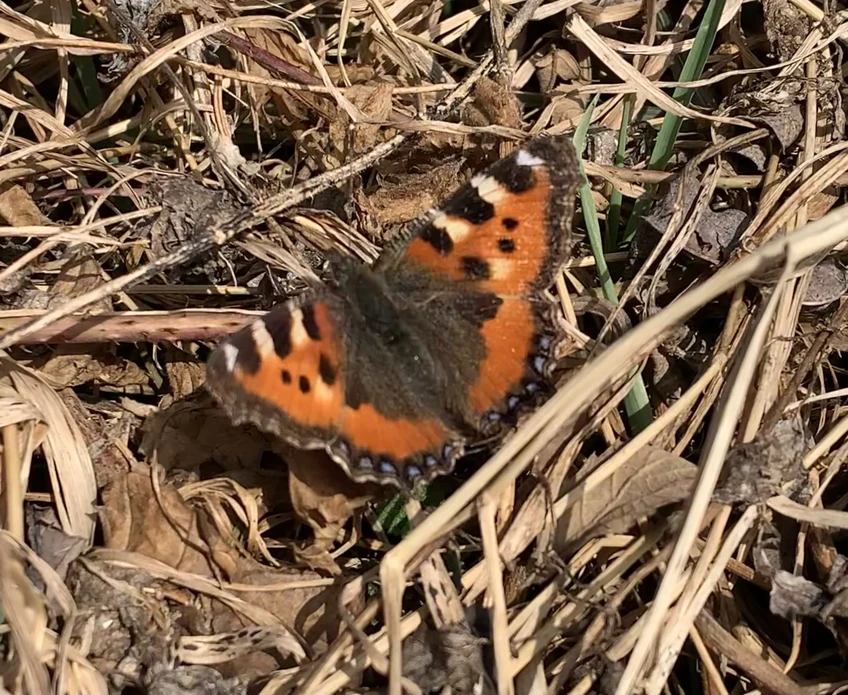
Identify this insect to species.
Aglais urticae
